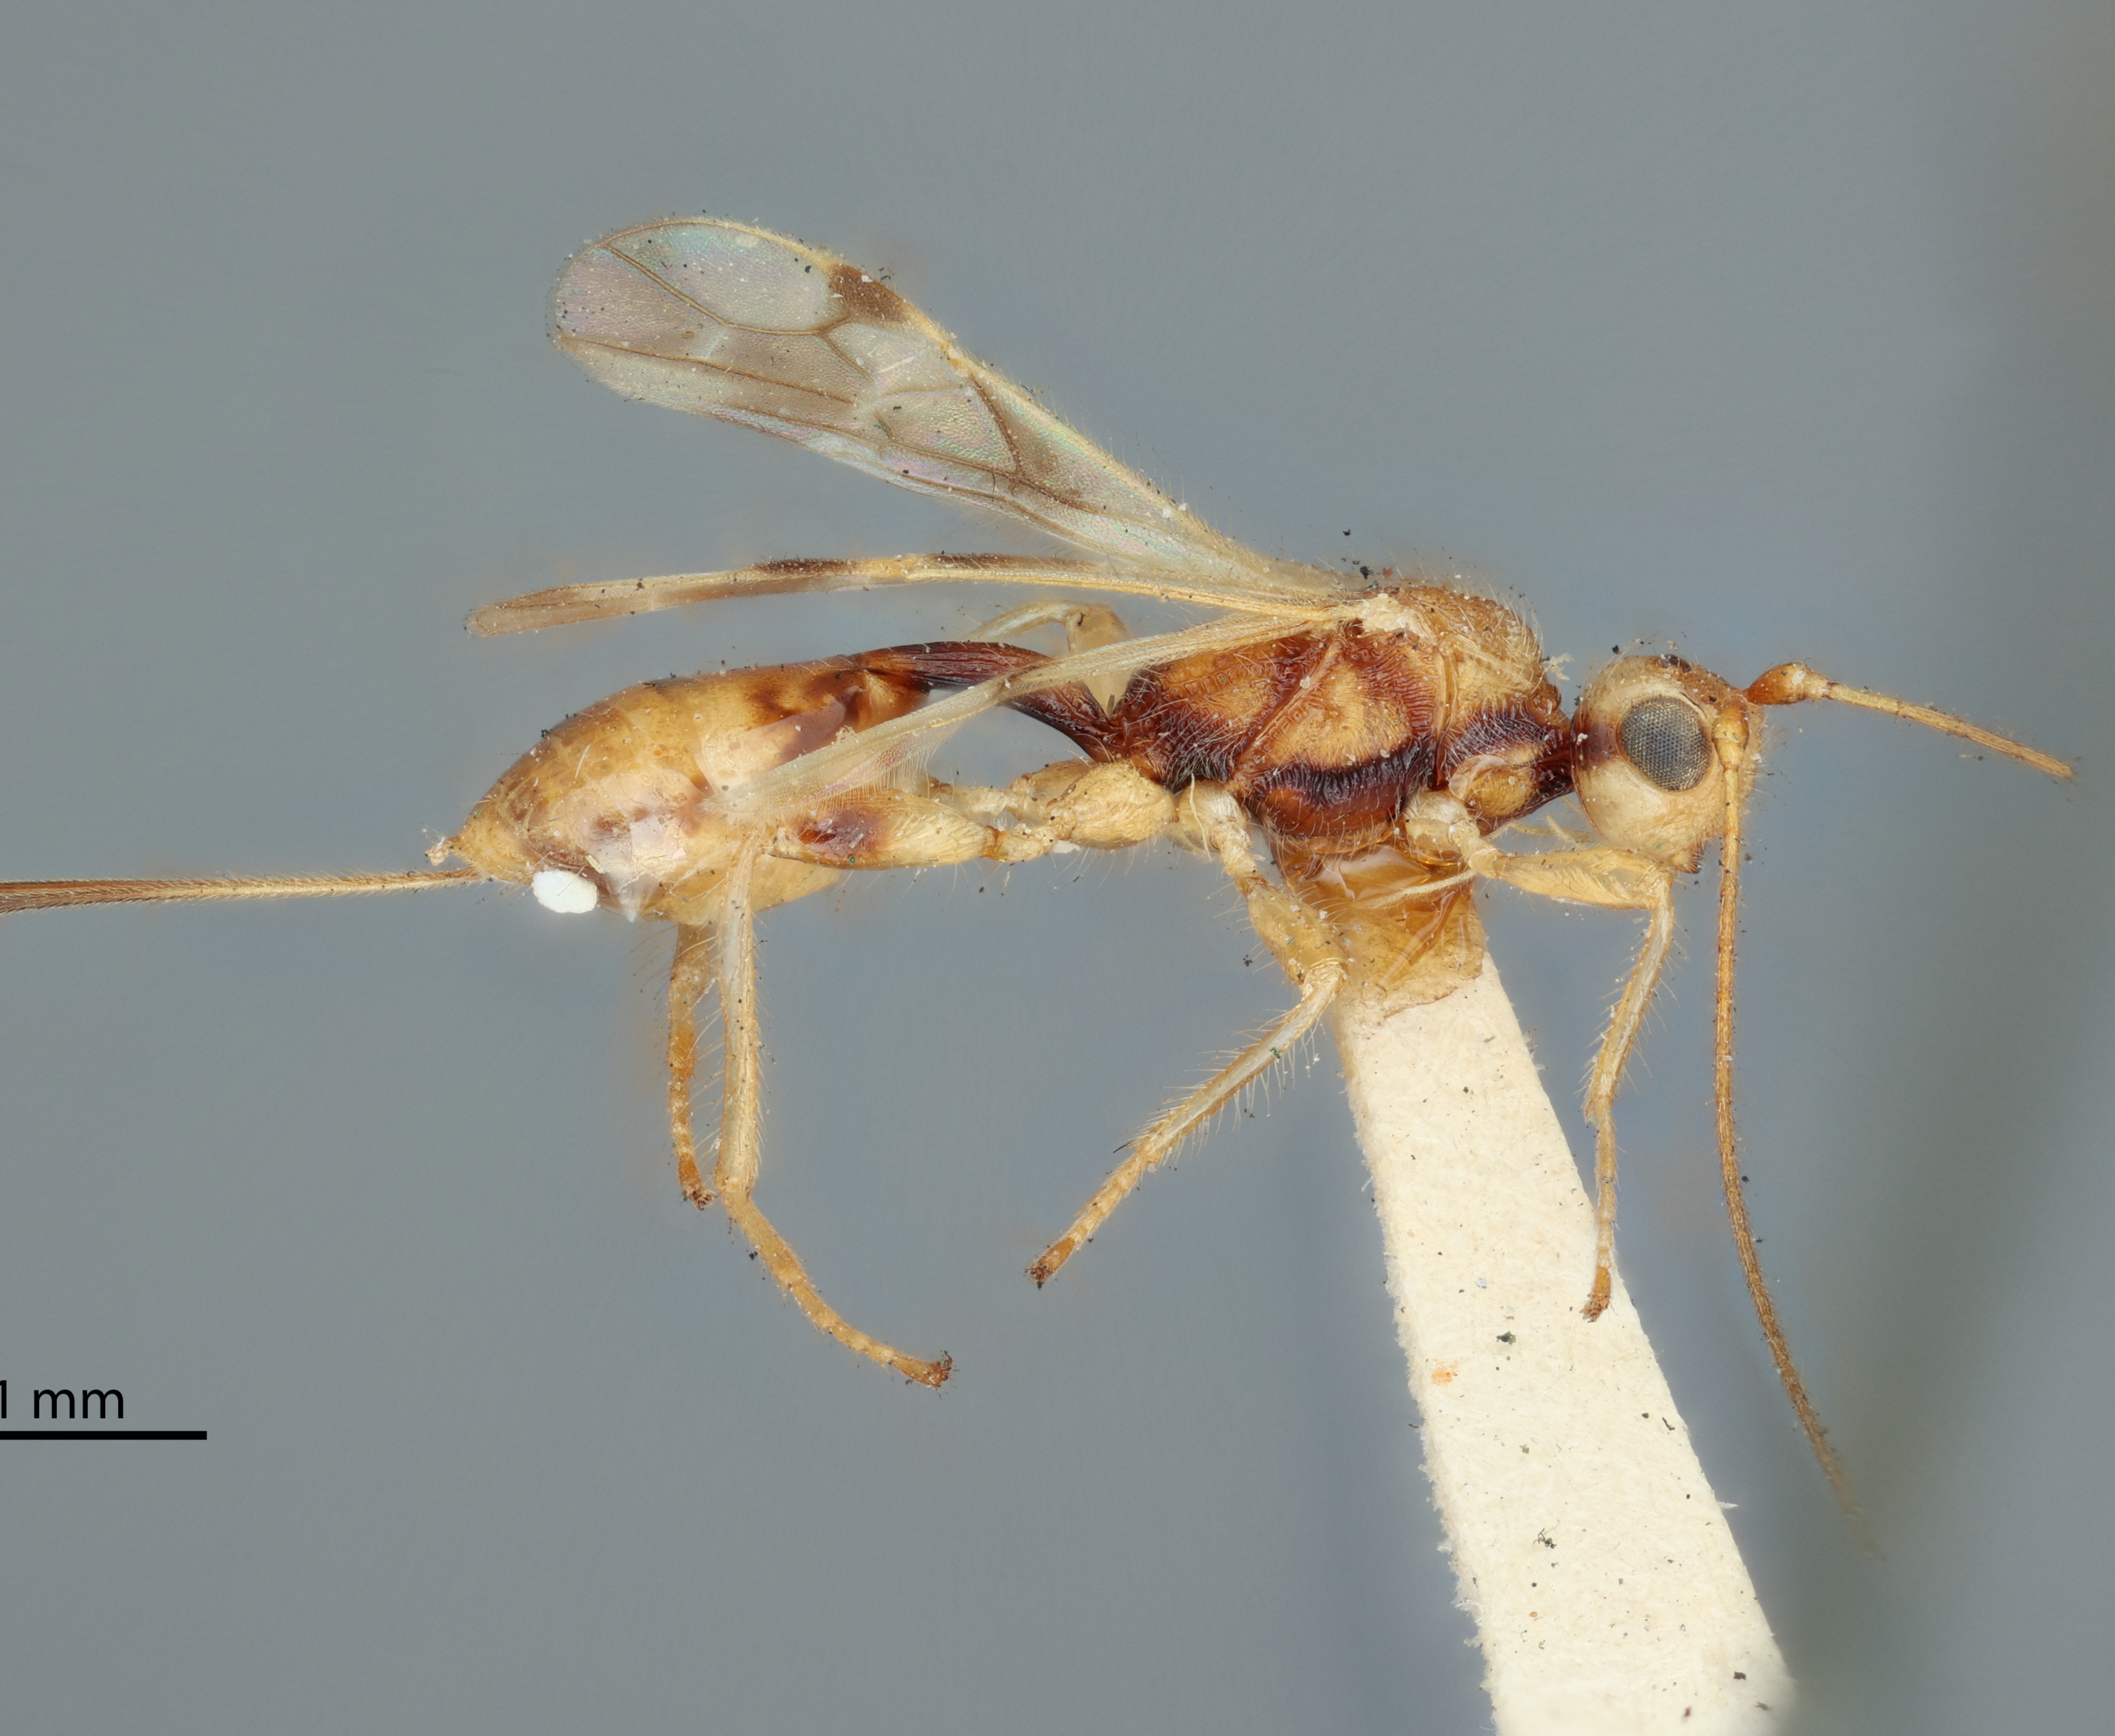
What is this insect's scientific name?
Spathius proxenus
